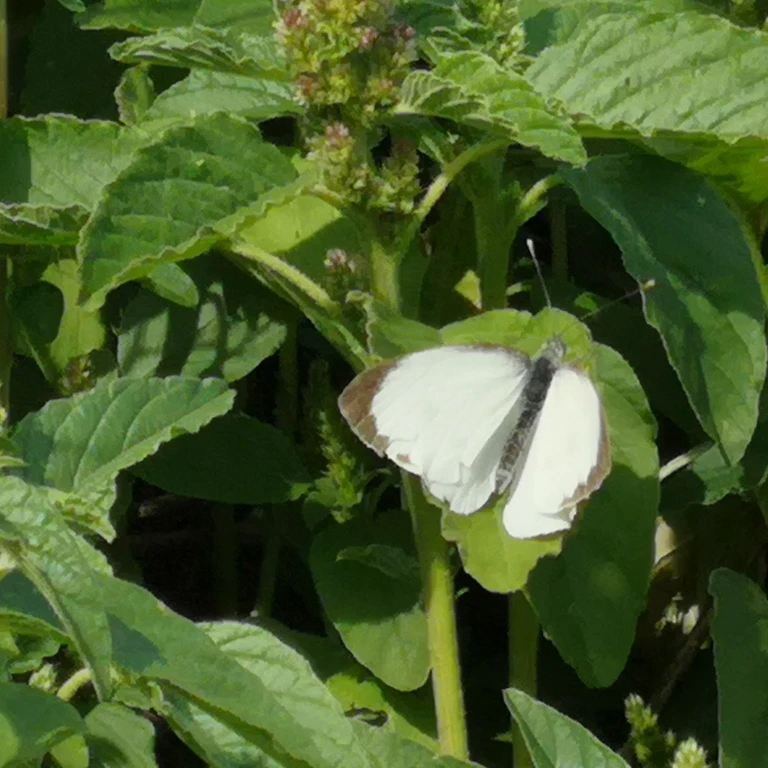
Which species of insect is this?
Pieris brassicae
